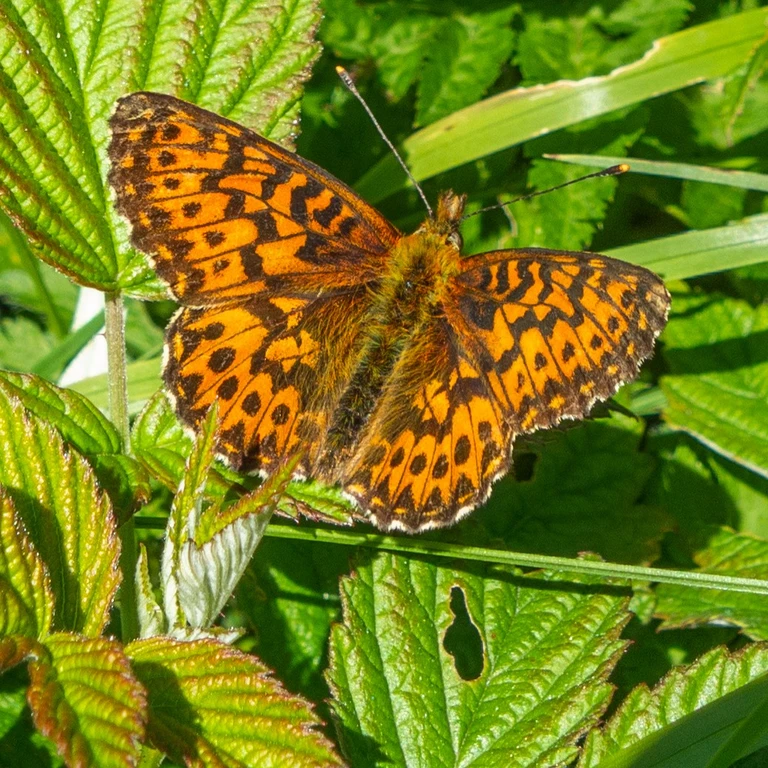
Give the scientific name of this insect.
Boloria titania
